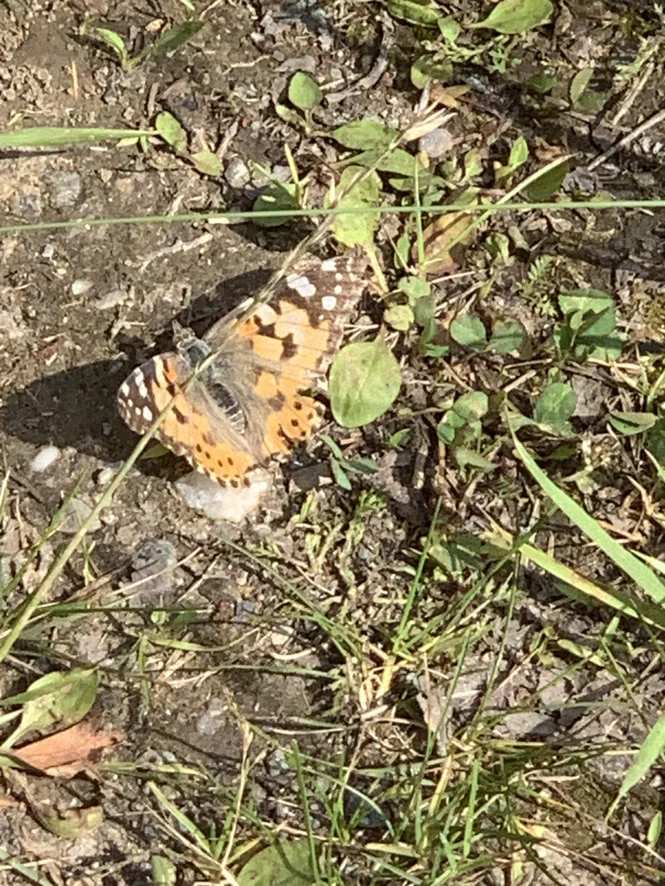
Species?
Vanessa cardui
